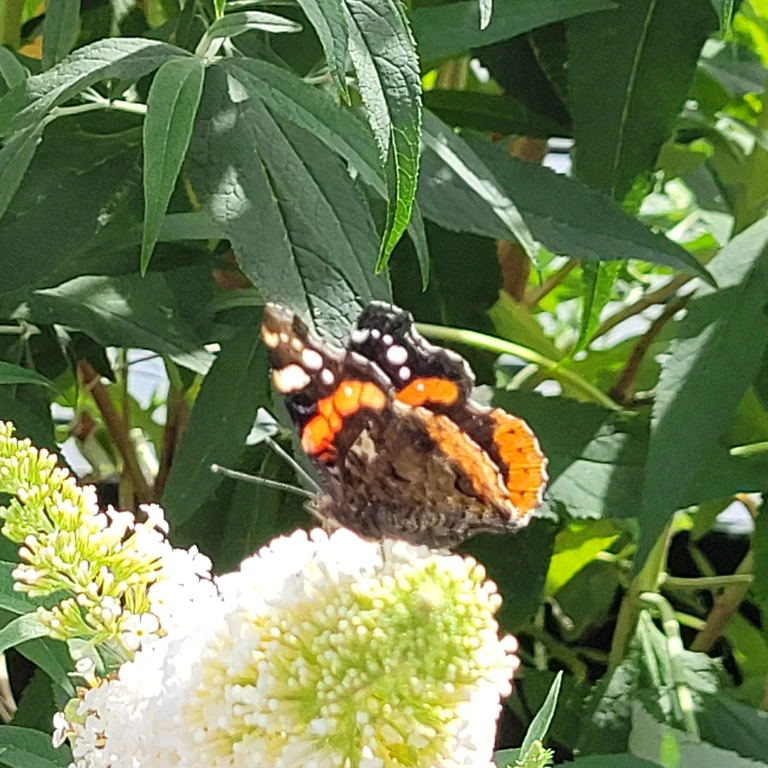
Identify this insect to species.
Vanessa atalanta
